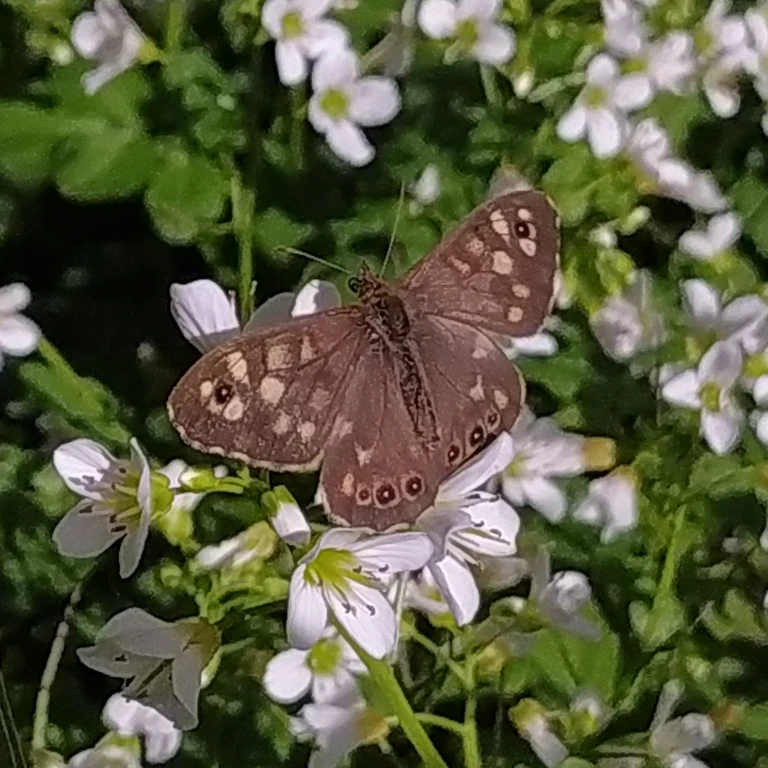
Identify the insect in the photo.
Pararge aegeria
